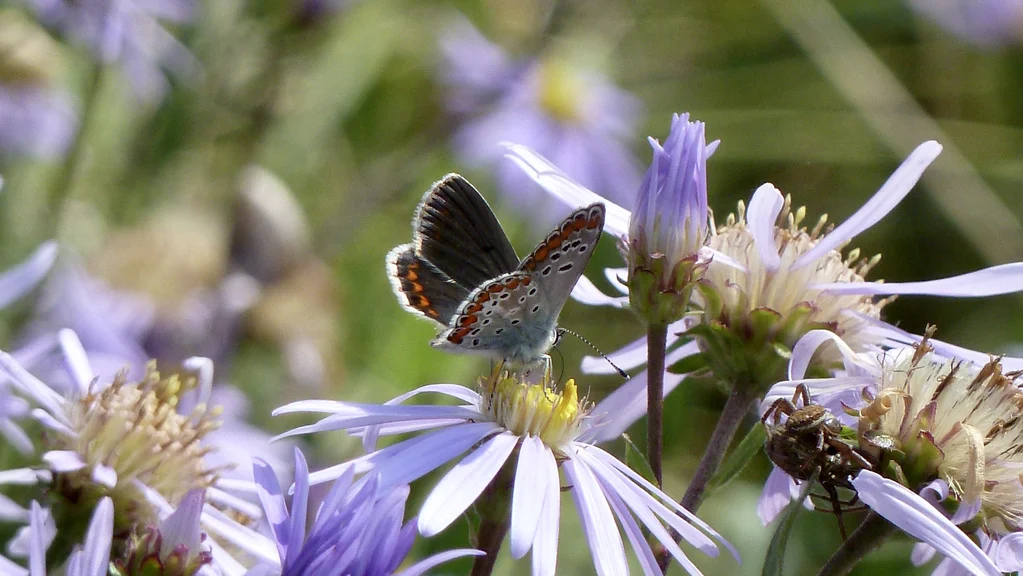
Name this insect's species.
Aricia agestis/artaxerxes
